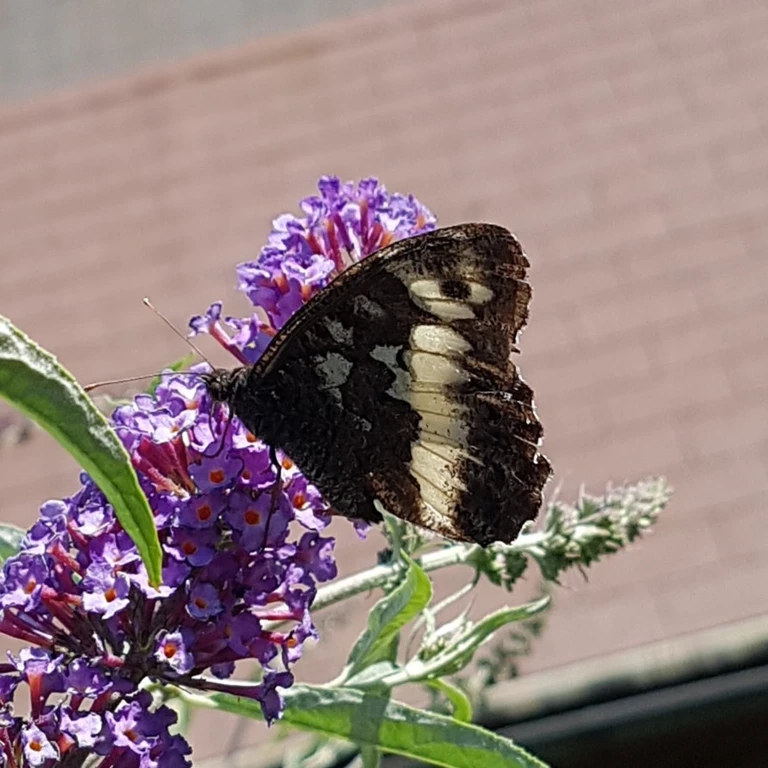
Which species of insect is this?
Brintesia circe
